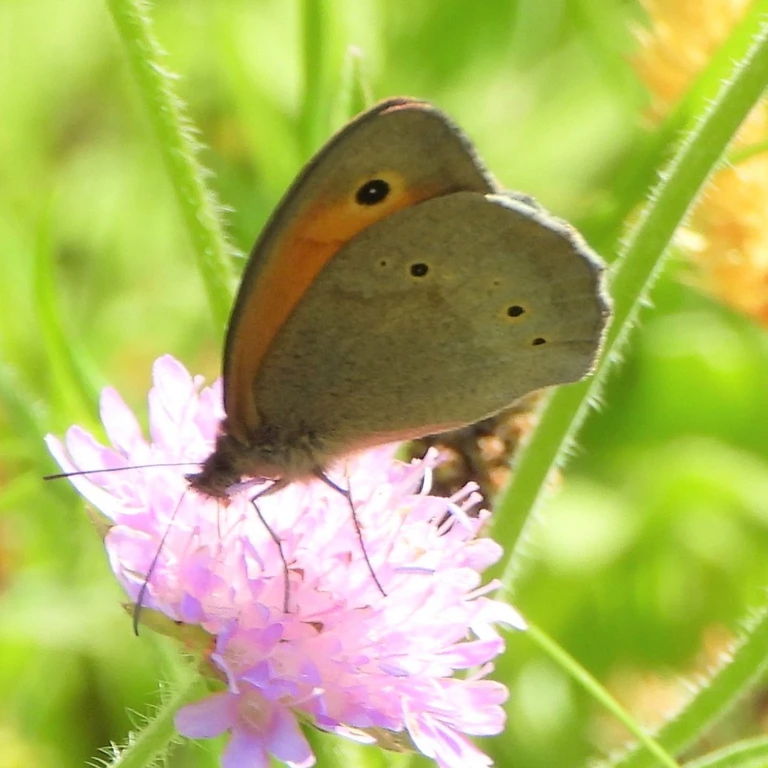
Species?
Coenonympha pamphilus
